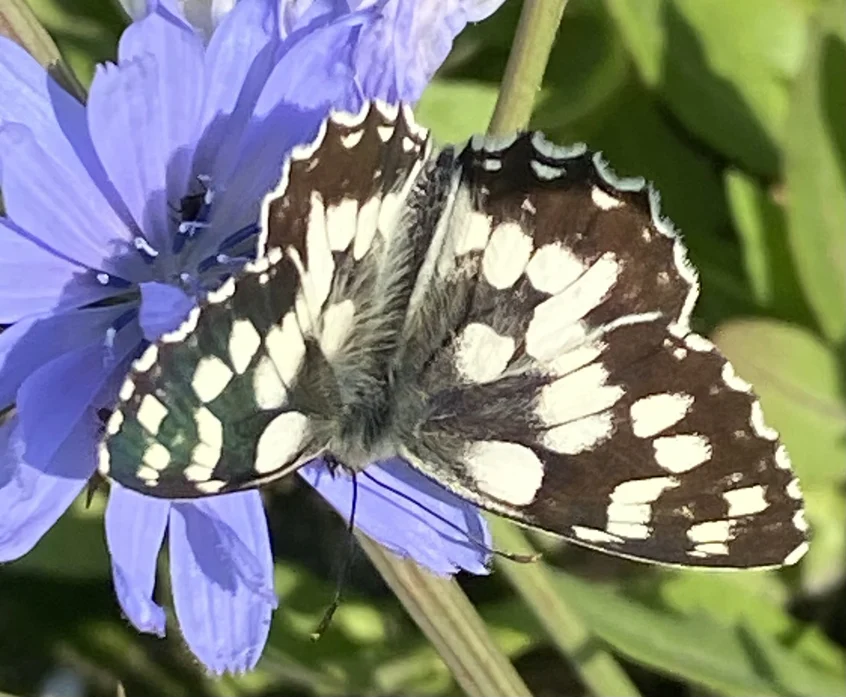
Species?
Melanargia galathea
